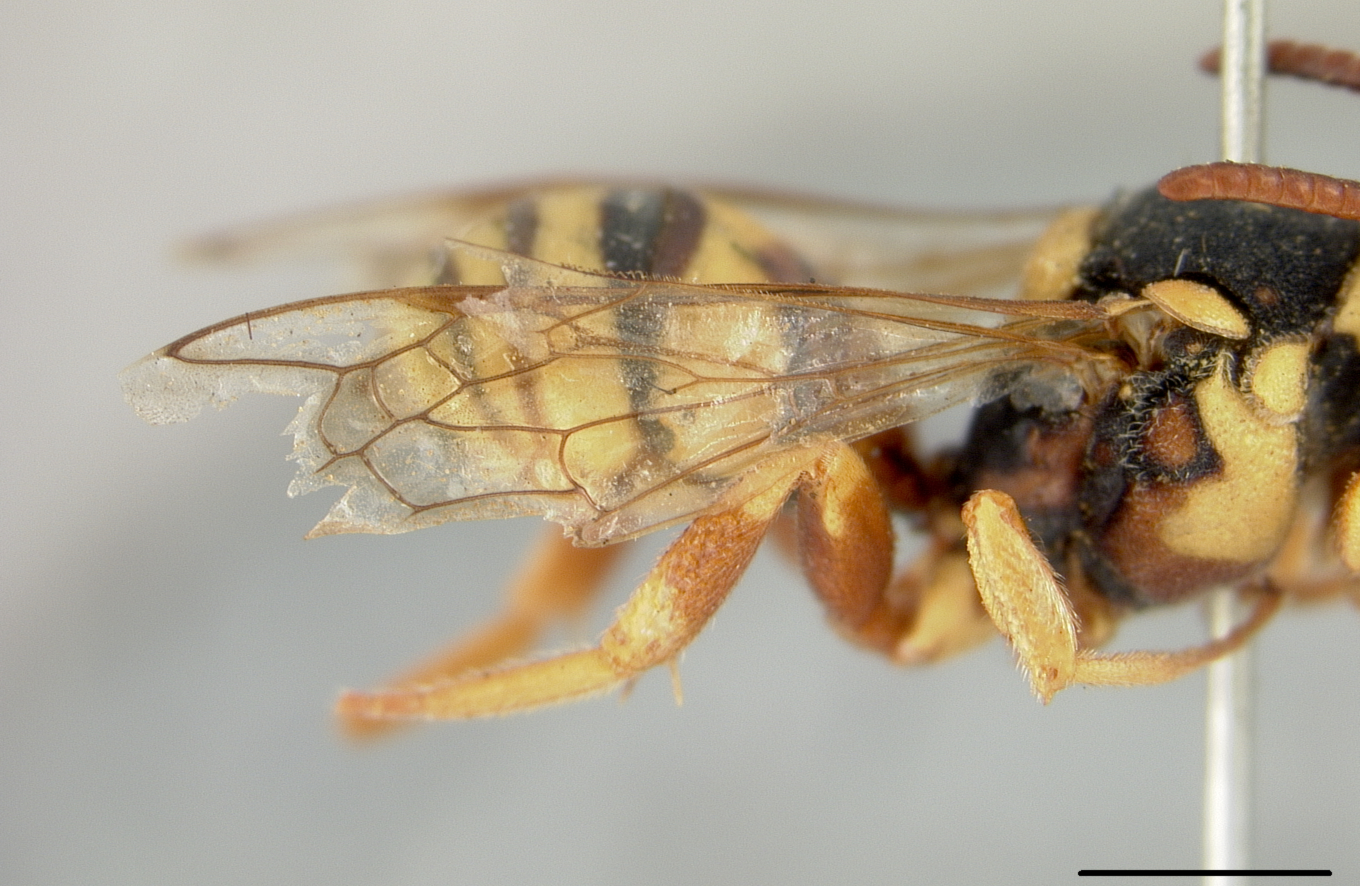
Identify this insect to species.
Nomada xanthophila
